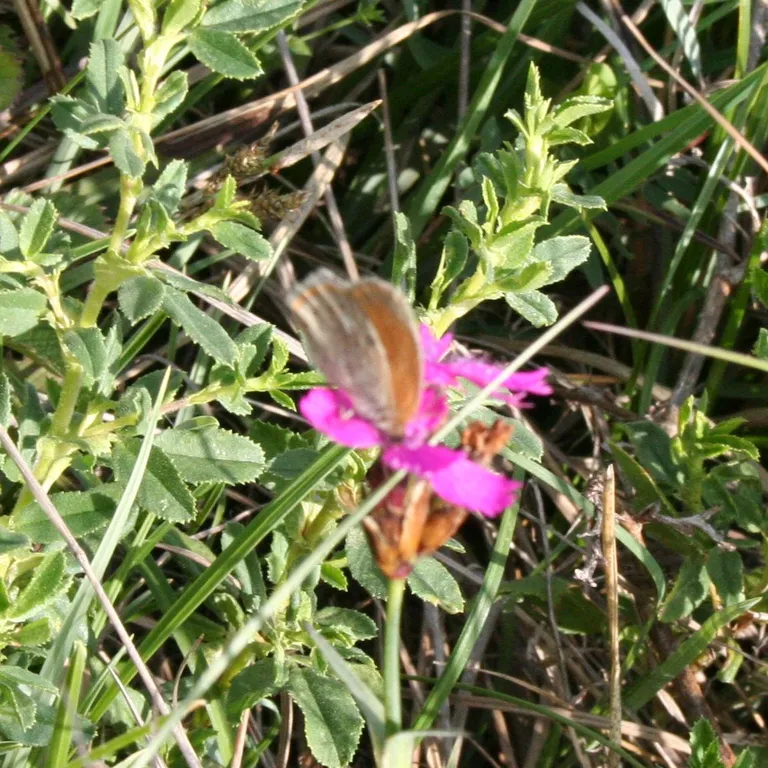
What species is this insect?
Coenonympha glycerion (also Coenonympha iphis)
